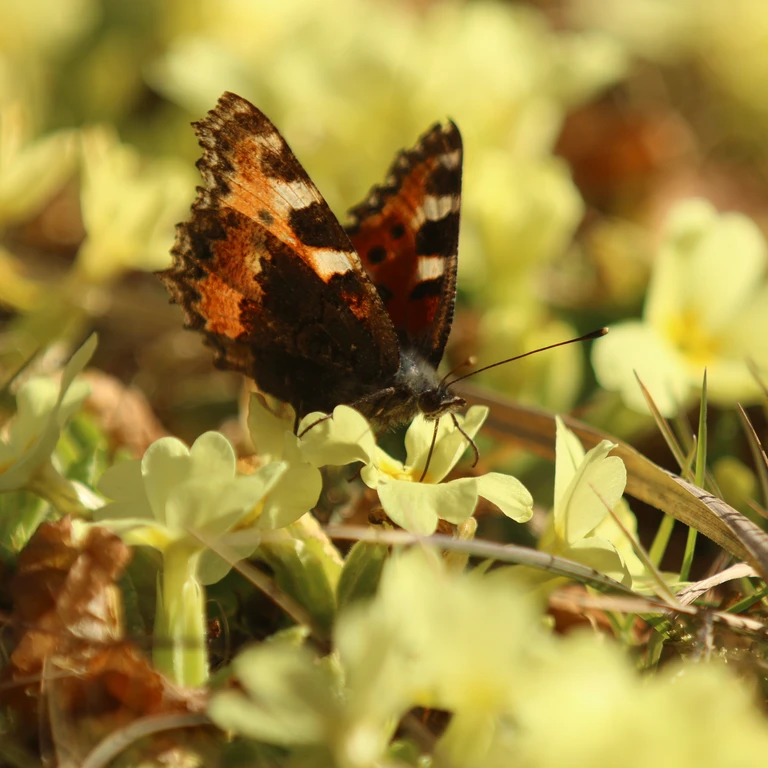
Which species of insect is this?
Aglais urticae
